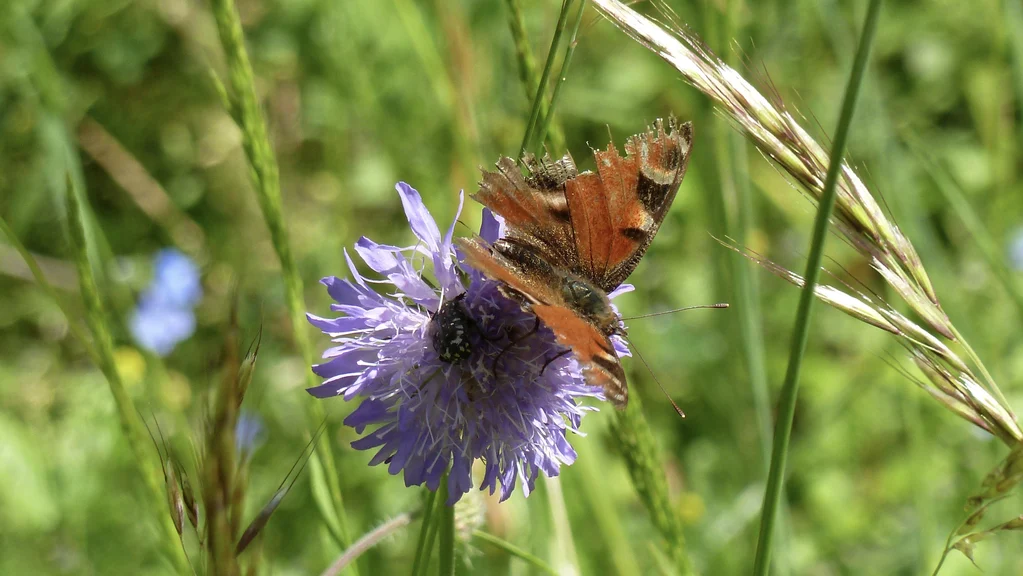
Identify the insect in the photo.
Aglais io
